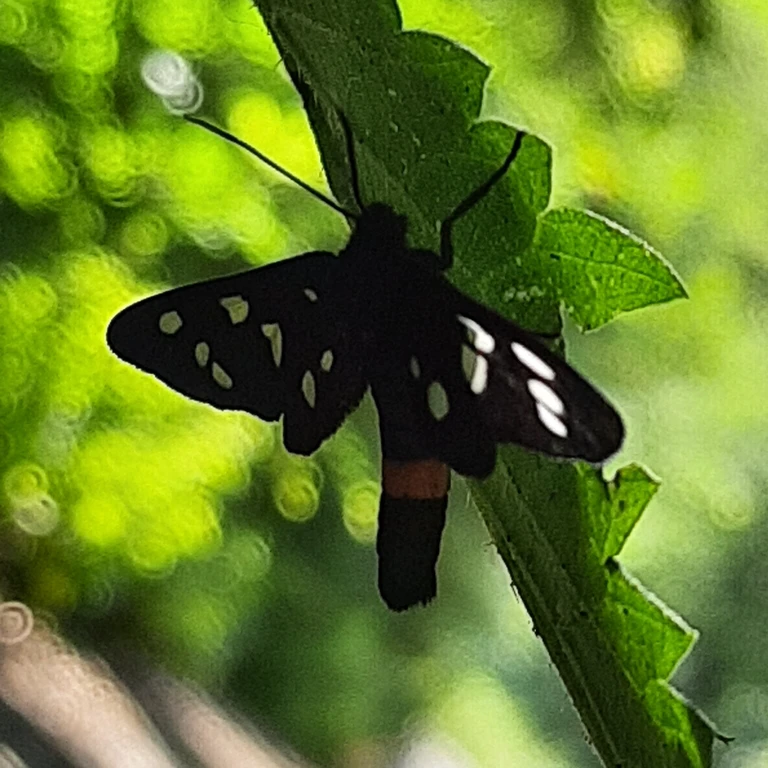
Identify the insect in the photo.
Amata phegea
